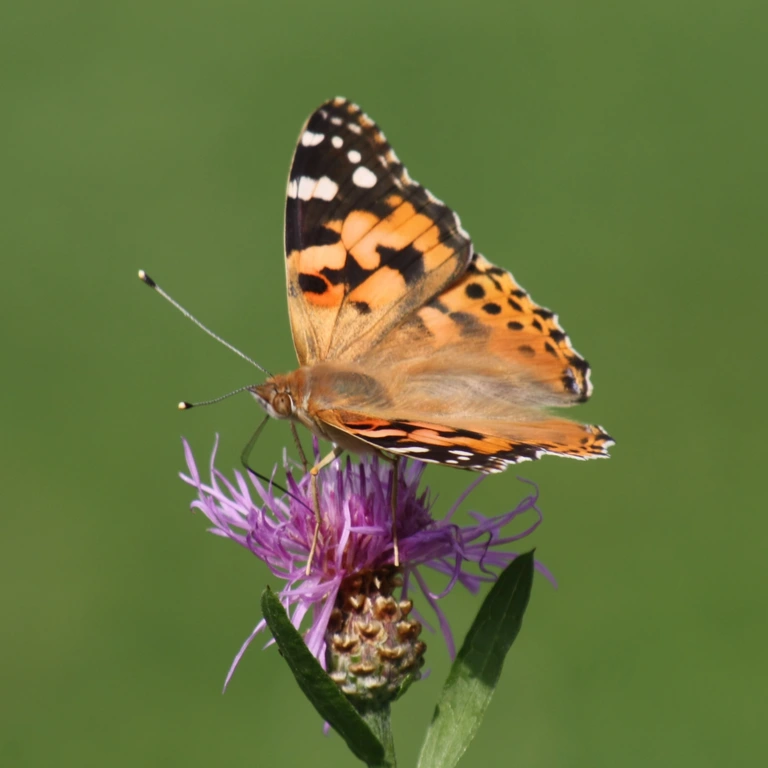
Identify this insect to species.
Vanessa cardui
